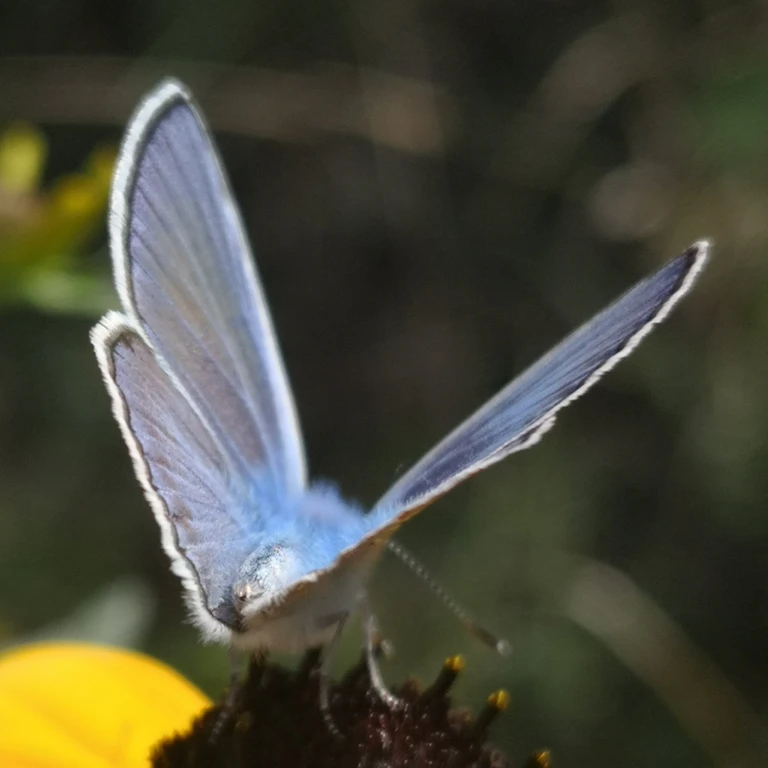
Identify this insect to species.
Polyommatus icarus
